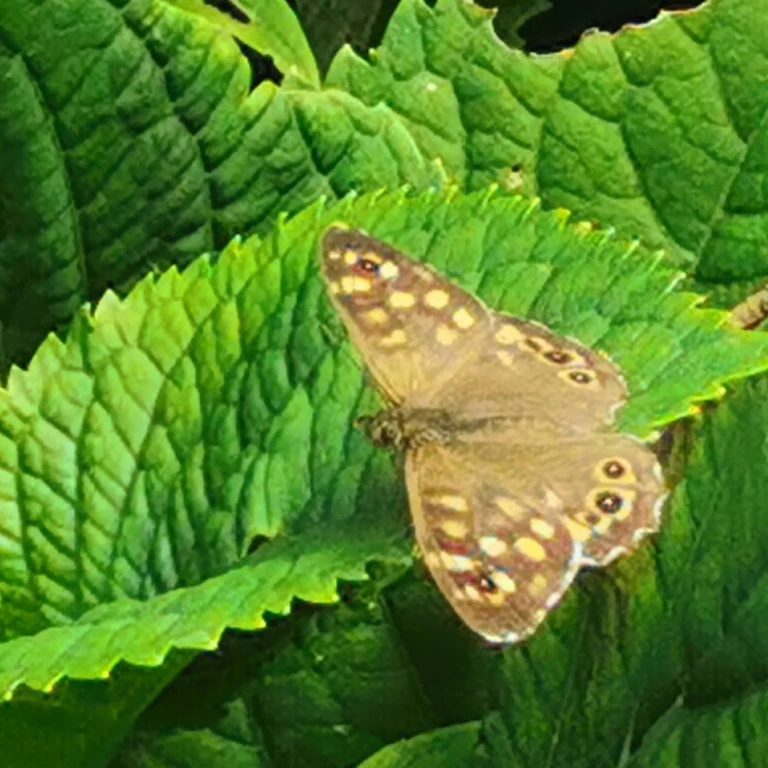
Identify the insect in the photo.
Pararge aegeria
